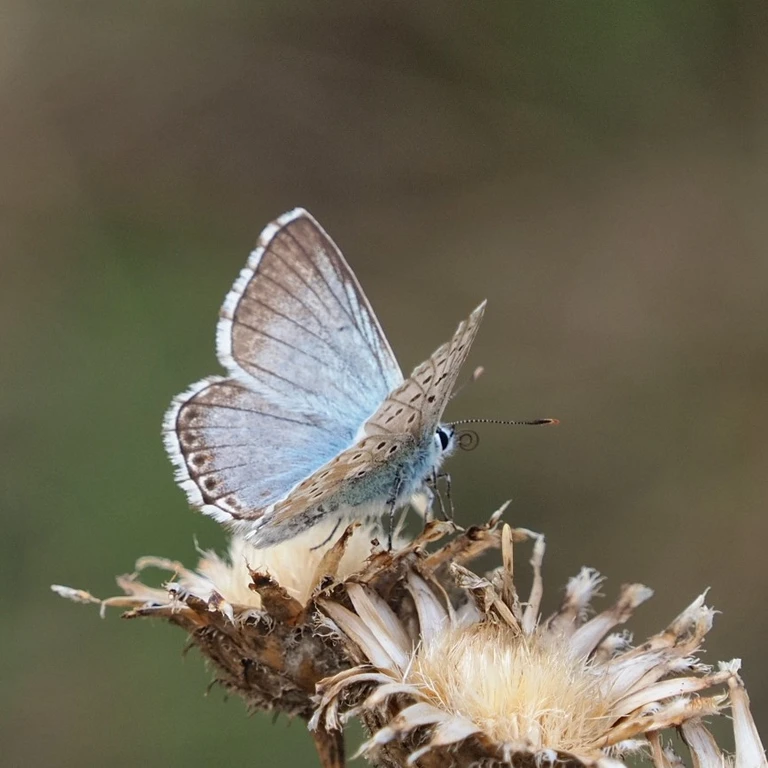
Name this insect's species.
Lysandra coridon
